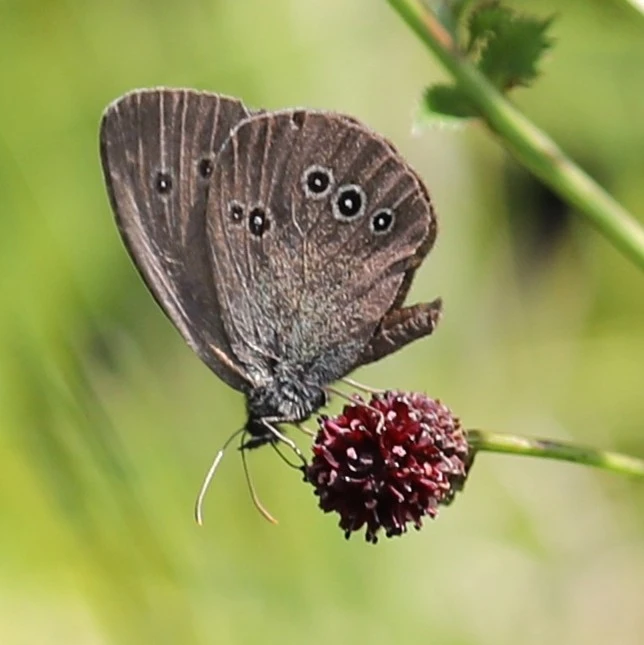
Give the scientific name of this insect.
Aphantopus hyperantus
